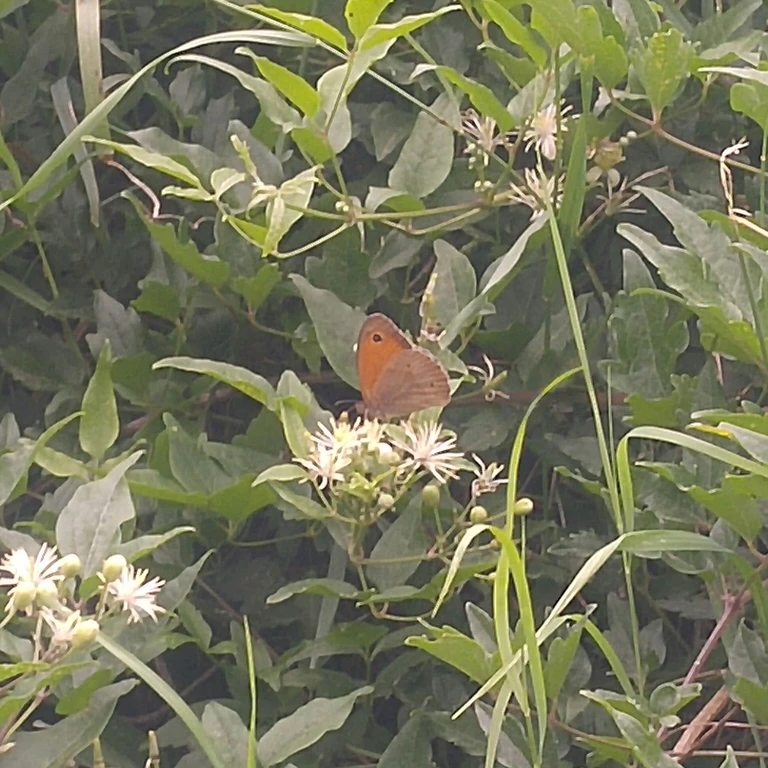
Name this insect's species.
Maniola jurtina
